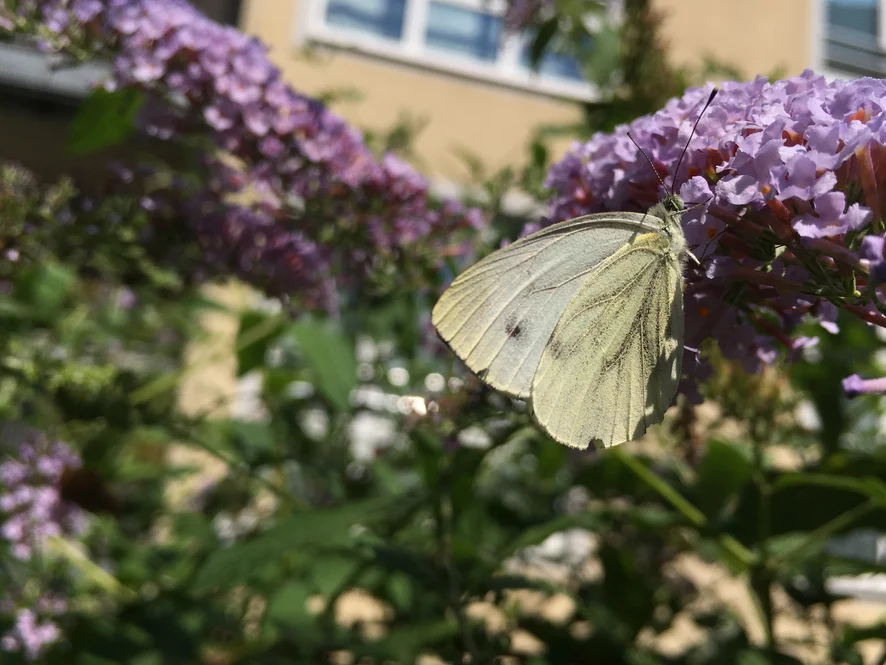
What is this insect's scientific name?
Pieris napi
